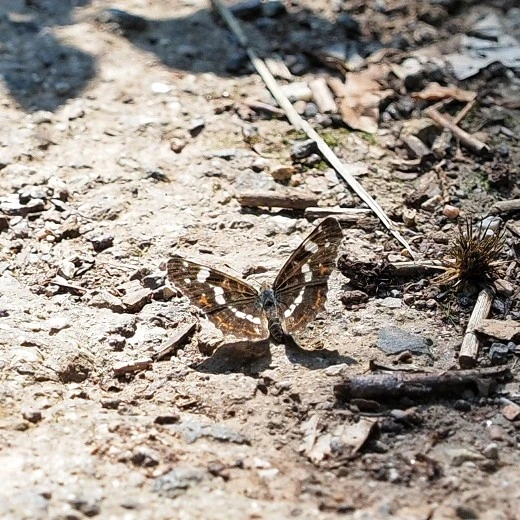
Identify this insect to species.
Araschnia levana
